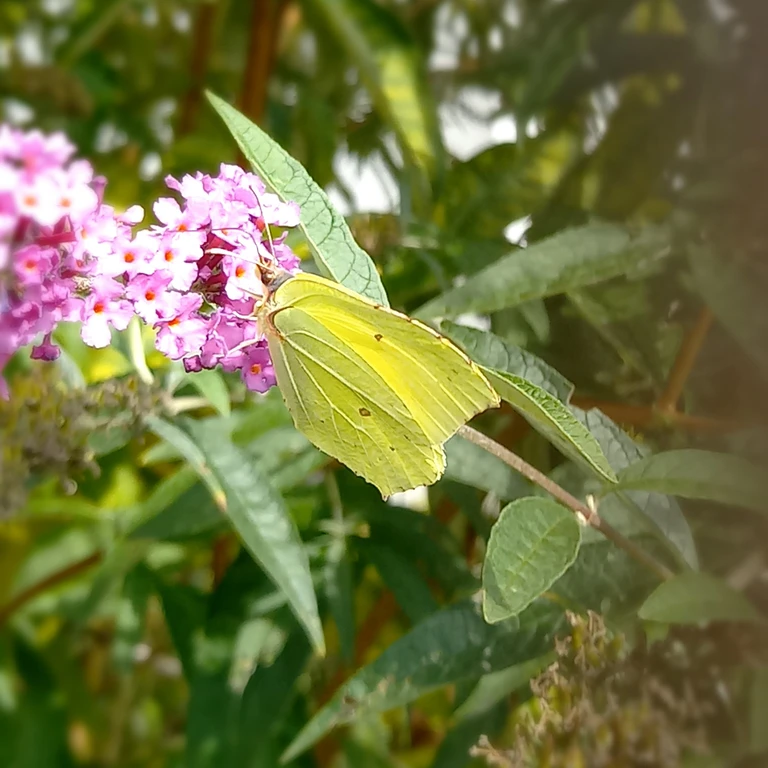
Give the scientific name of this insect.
Gonepteryx rhamni
